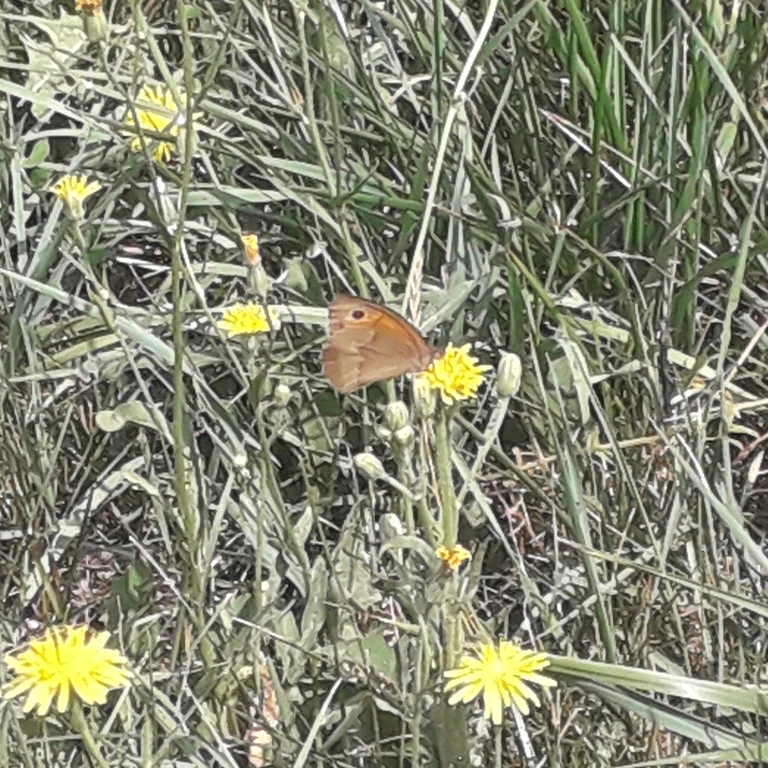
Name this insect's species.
Maniola jurtina
